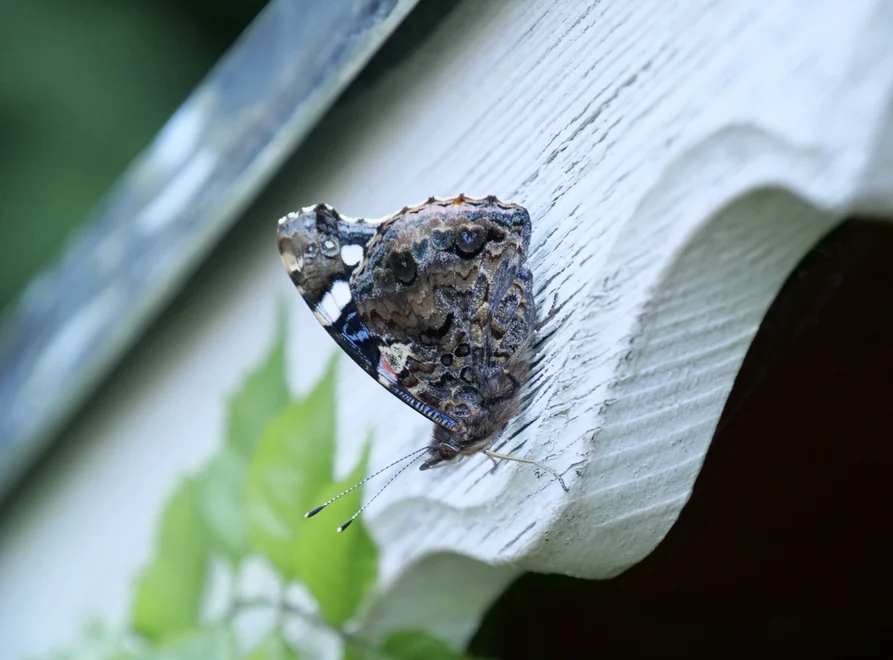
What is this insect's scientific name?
Vanessa atalanta
